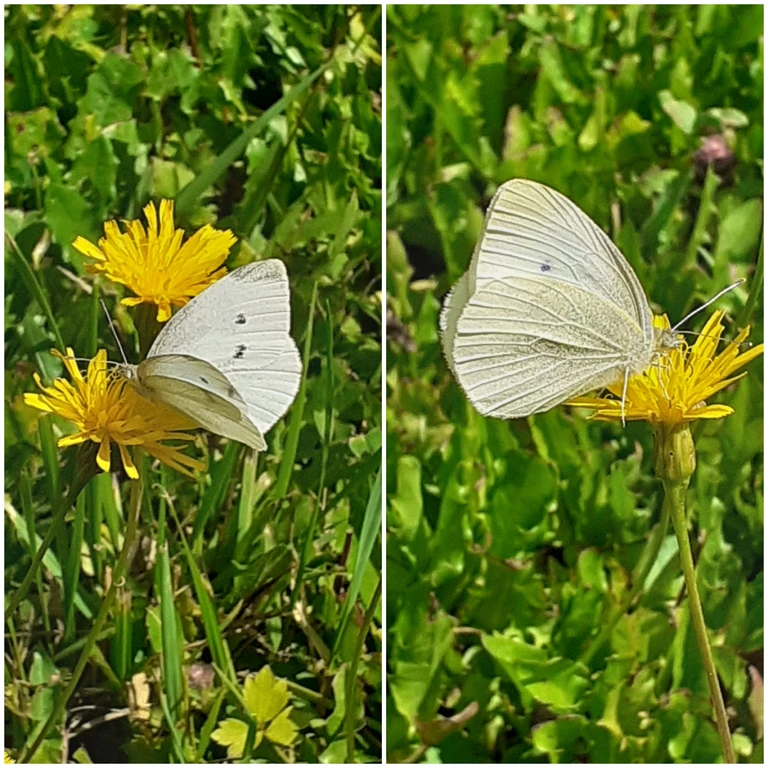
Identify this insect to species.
Pieris rapae
